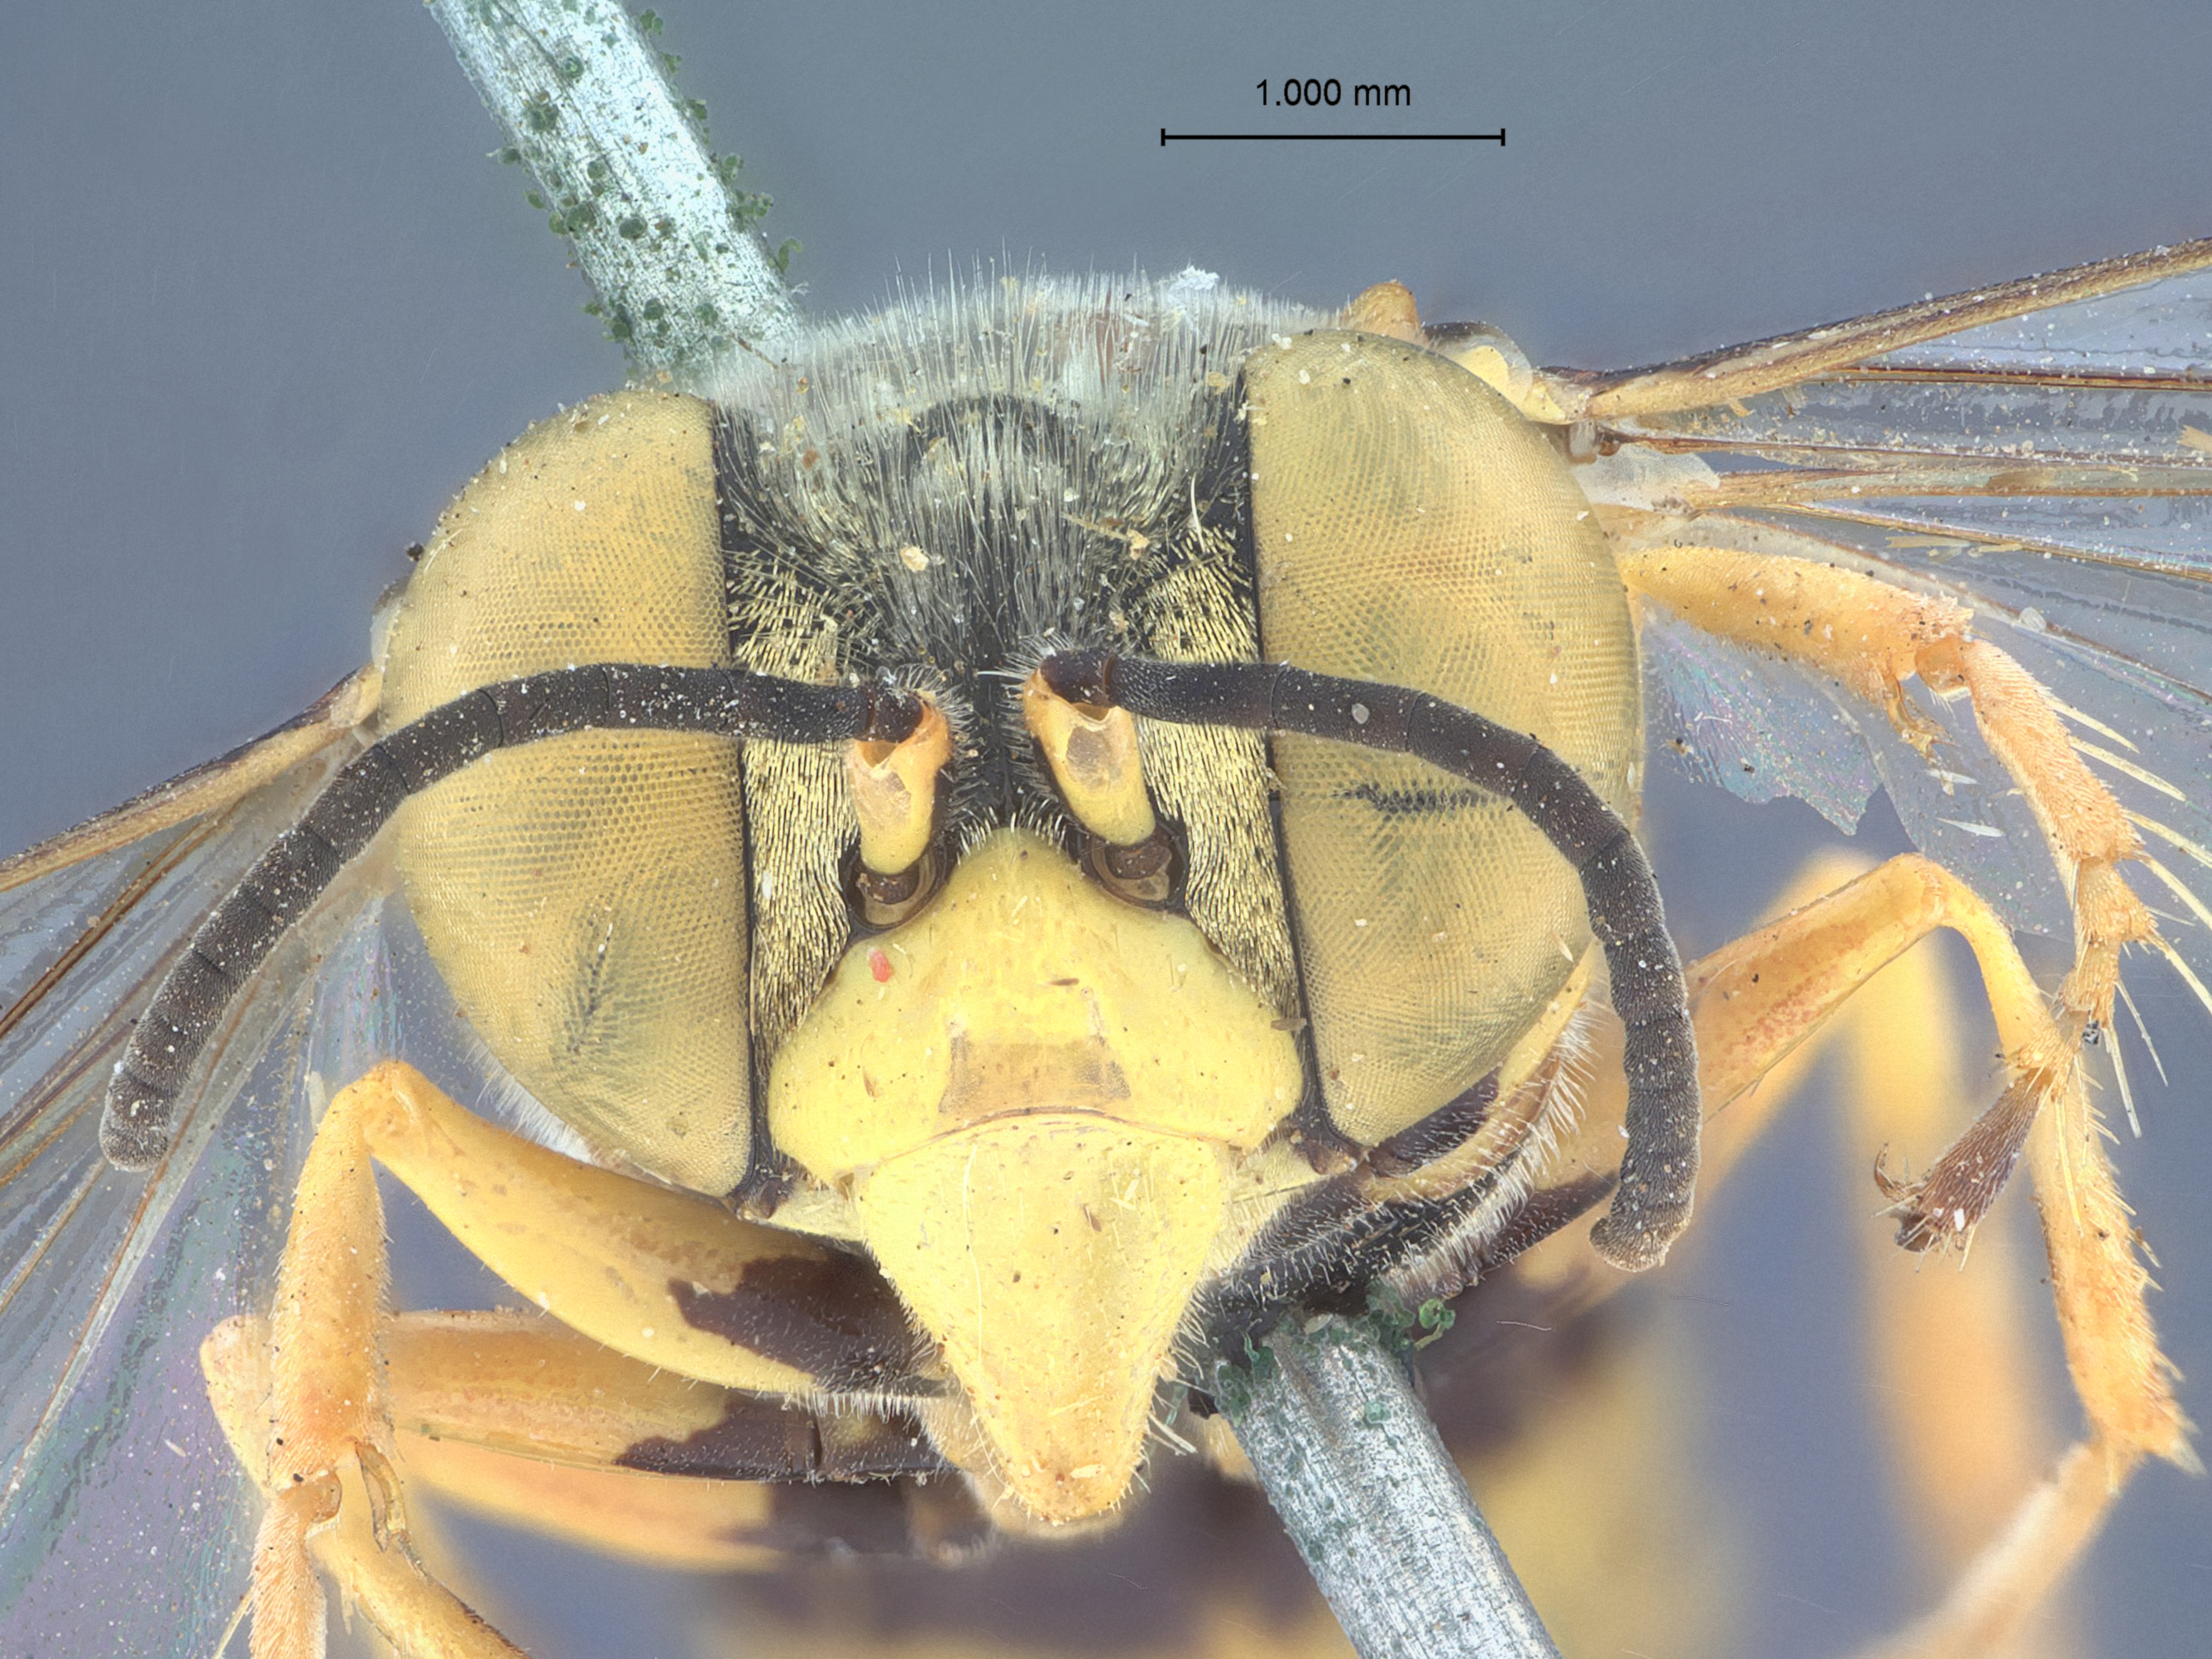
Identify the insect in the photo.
Microbembex tricosa
